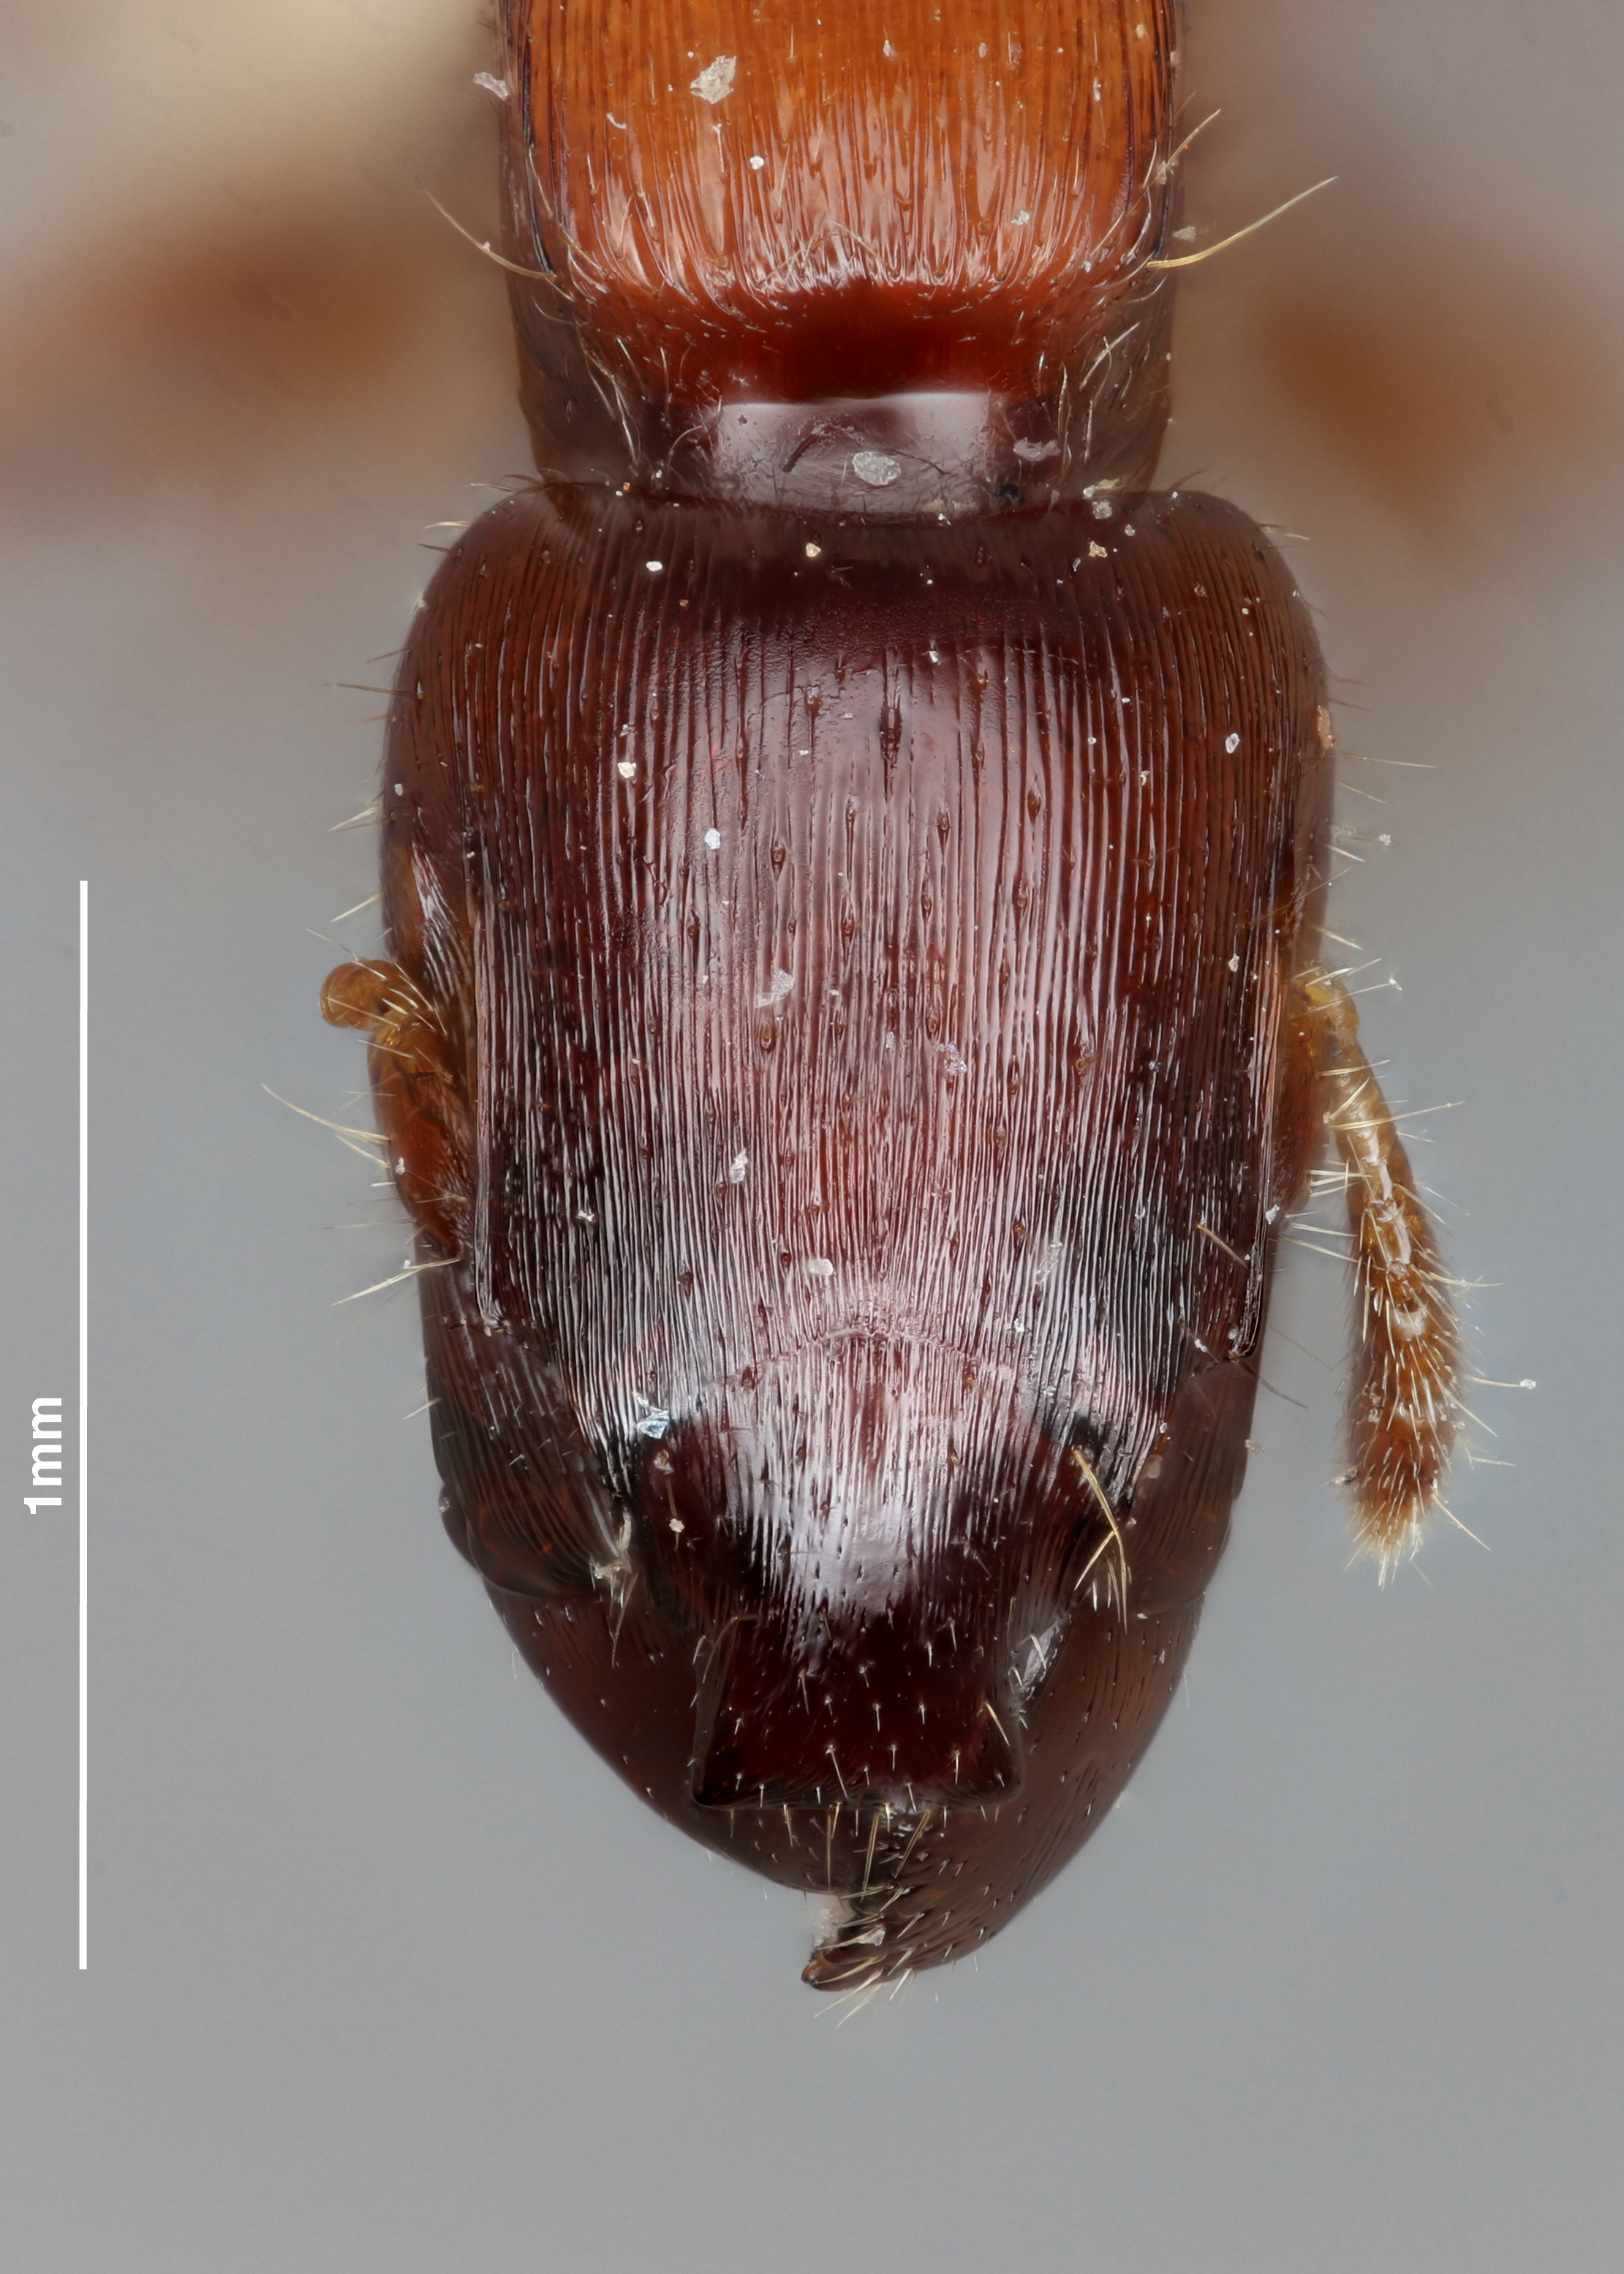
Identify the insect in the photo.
Metapone truki
